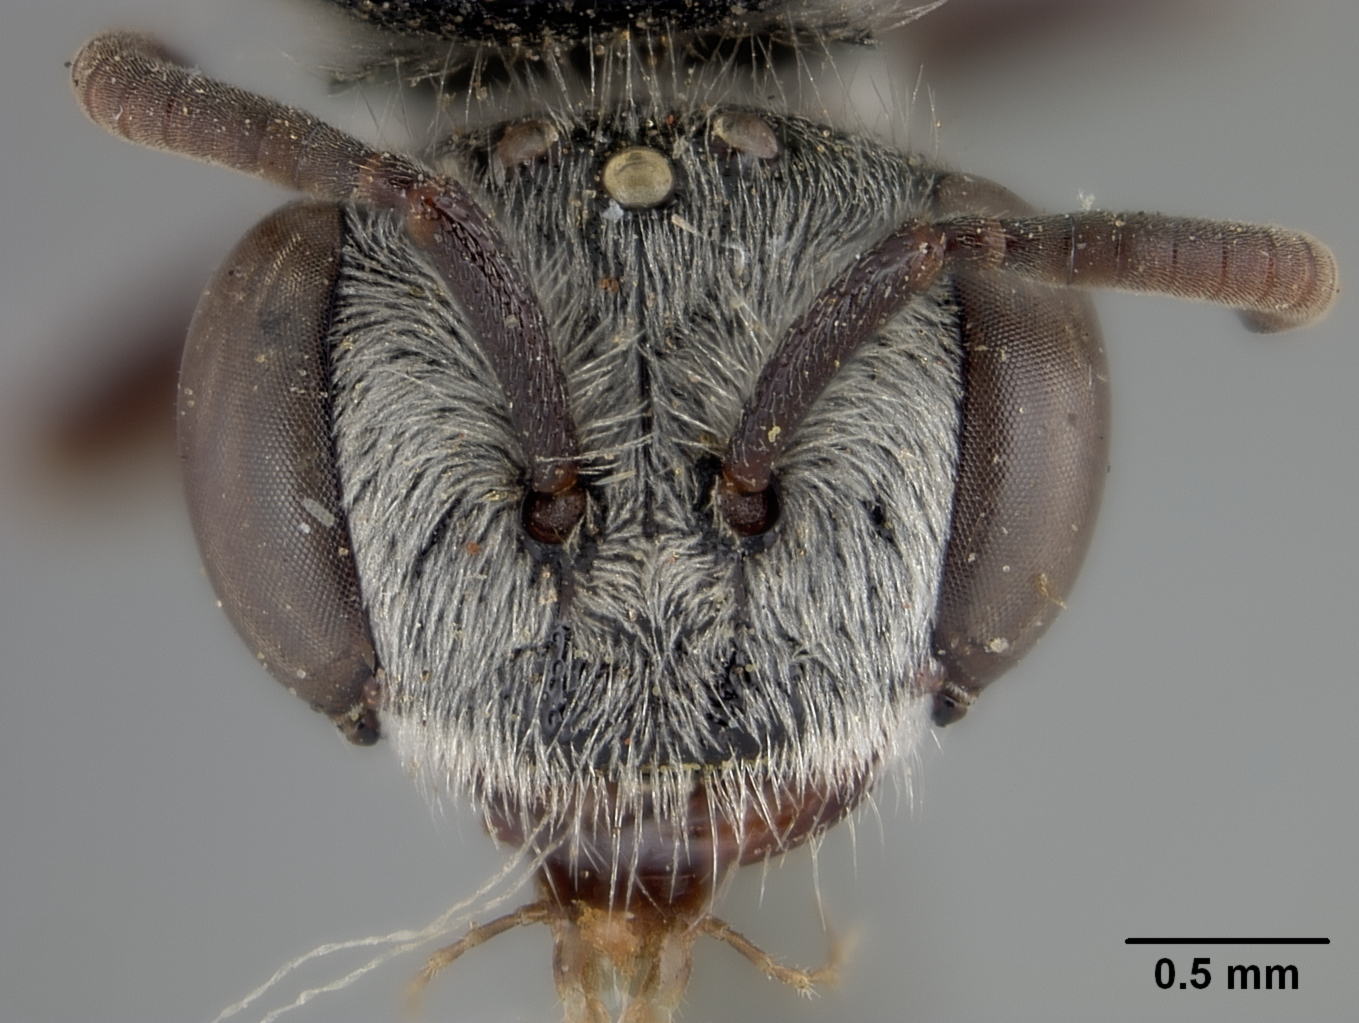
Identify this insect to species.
Sphecodes fortior
